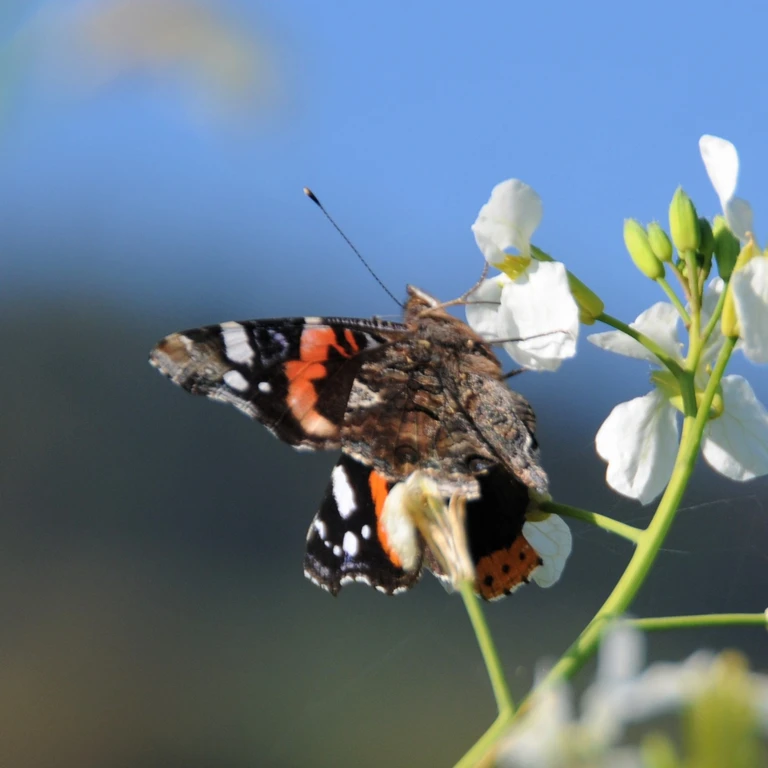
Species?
Vanessa atalanta
